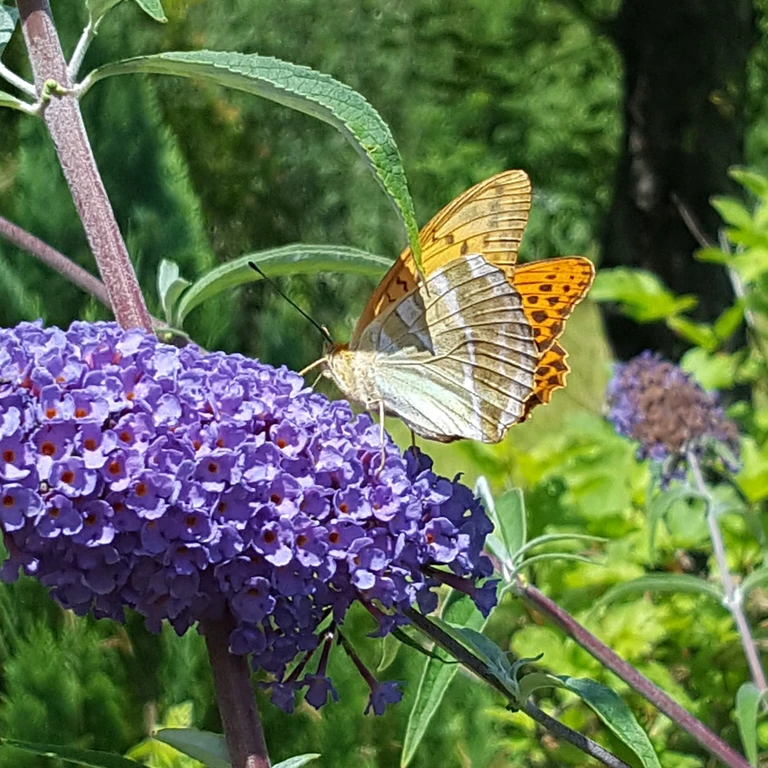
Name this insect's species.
Argynnis paphia
